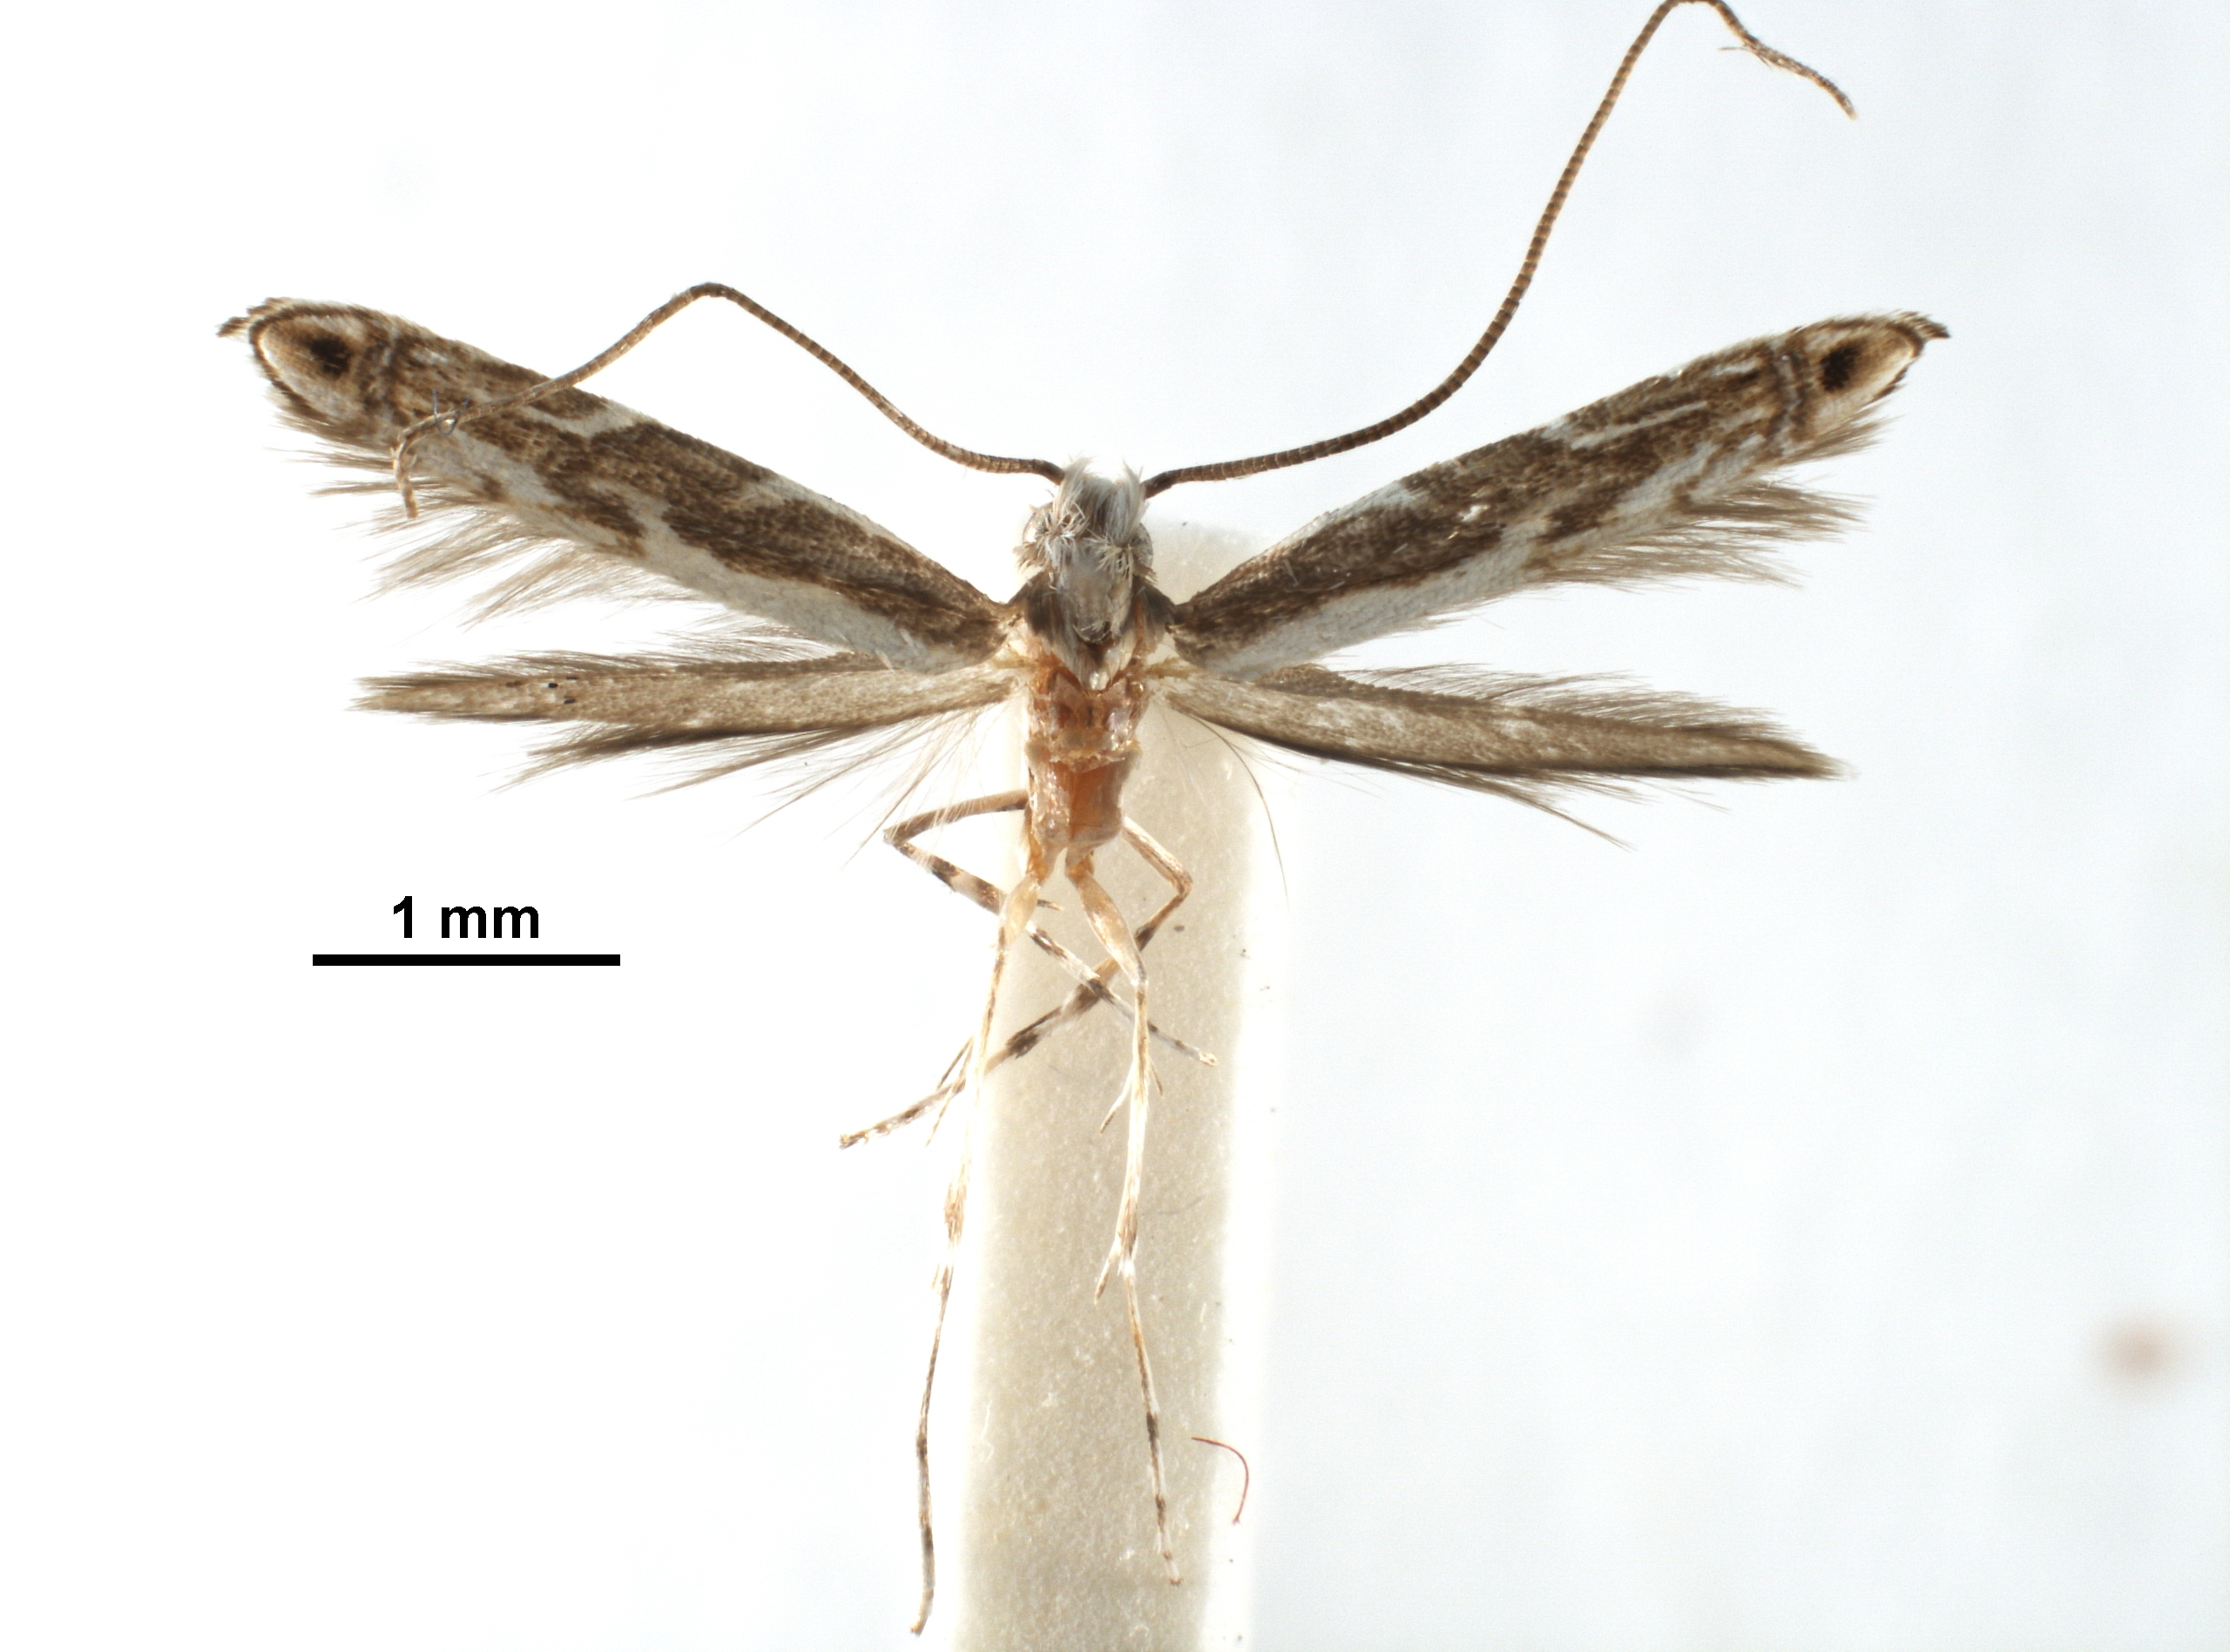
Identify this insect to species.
Epicephala spinula
